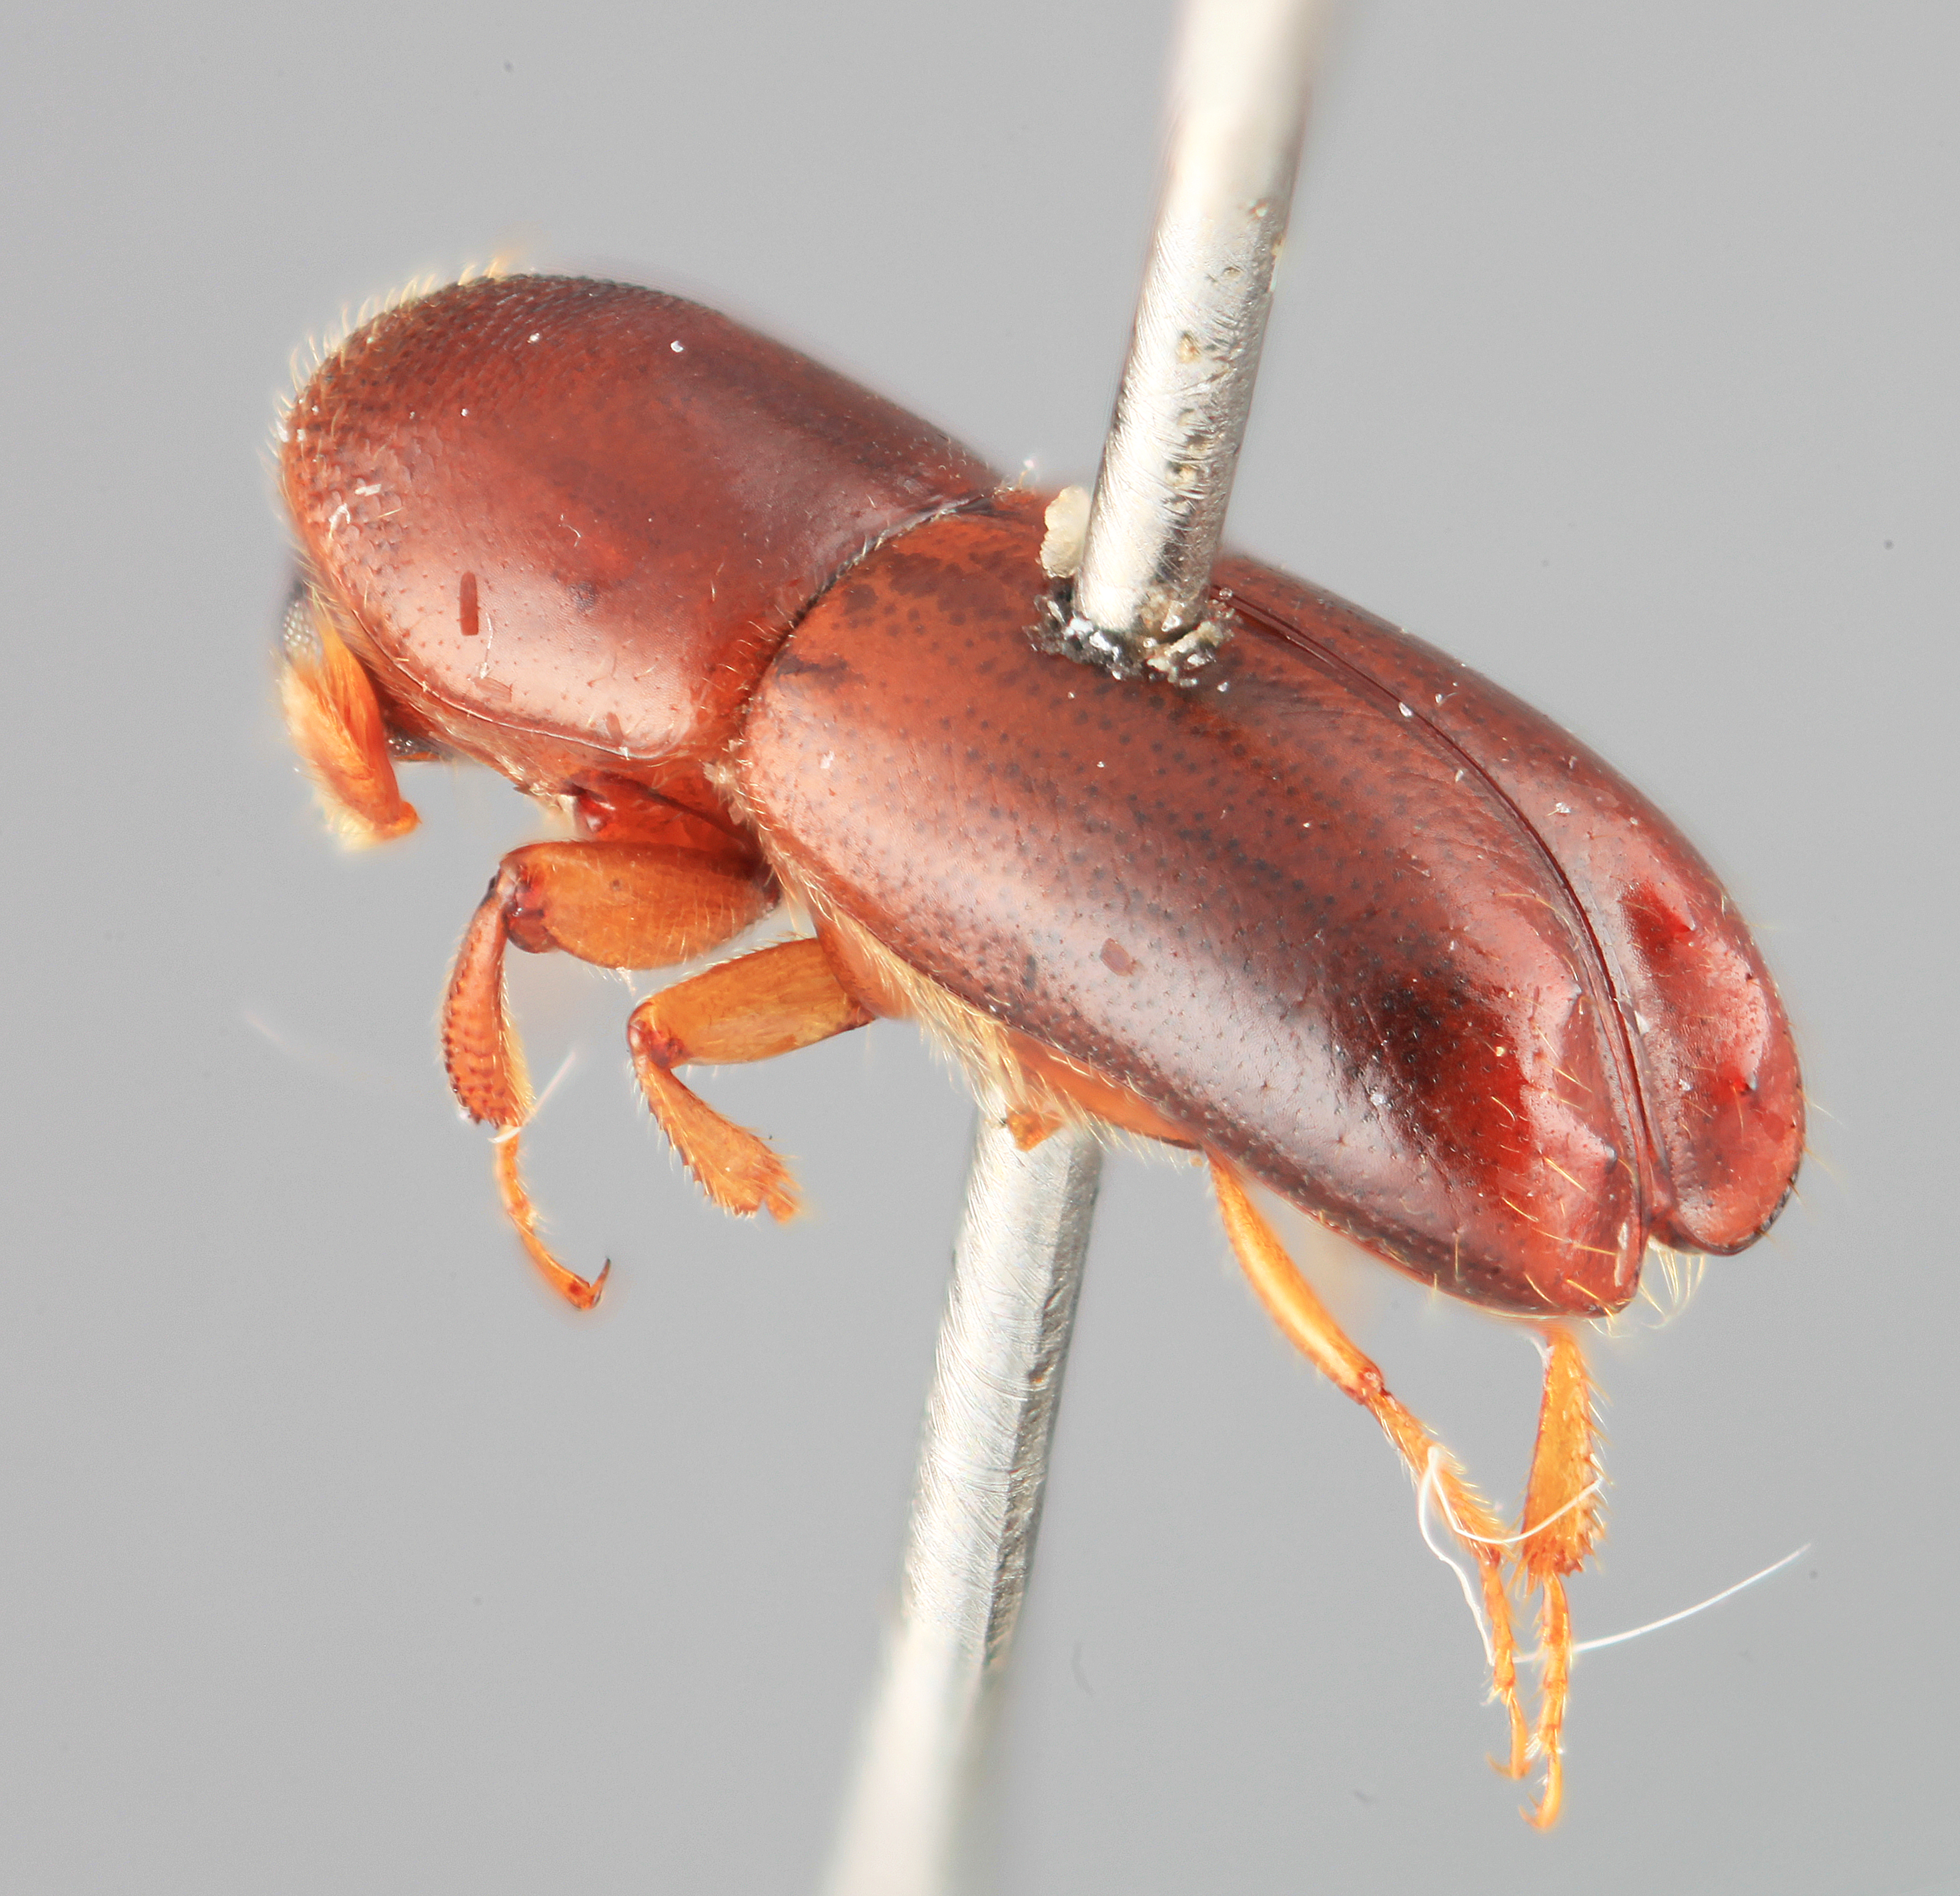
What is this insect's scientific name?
Monarthrum subcarinatum
